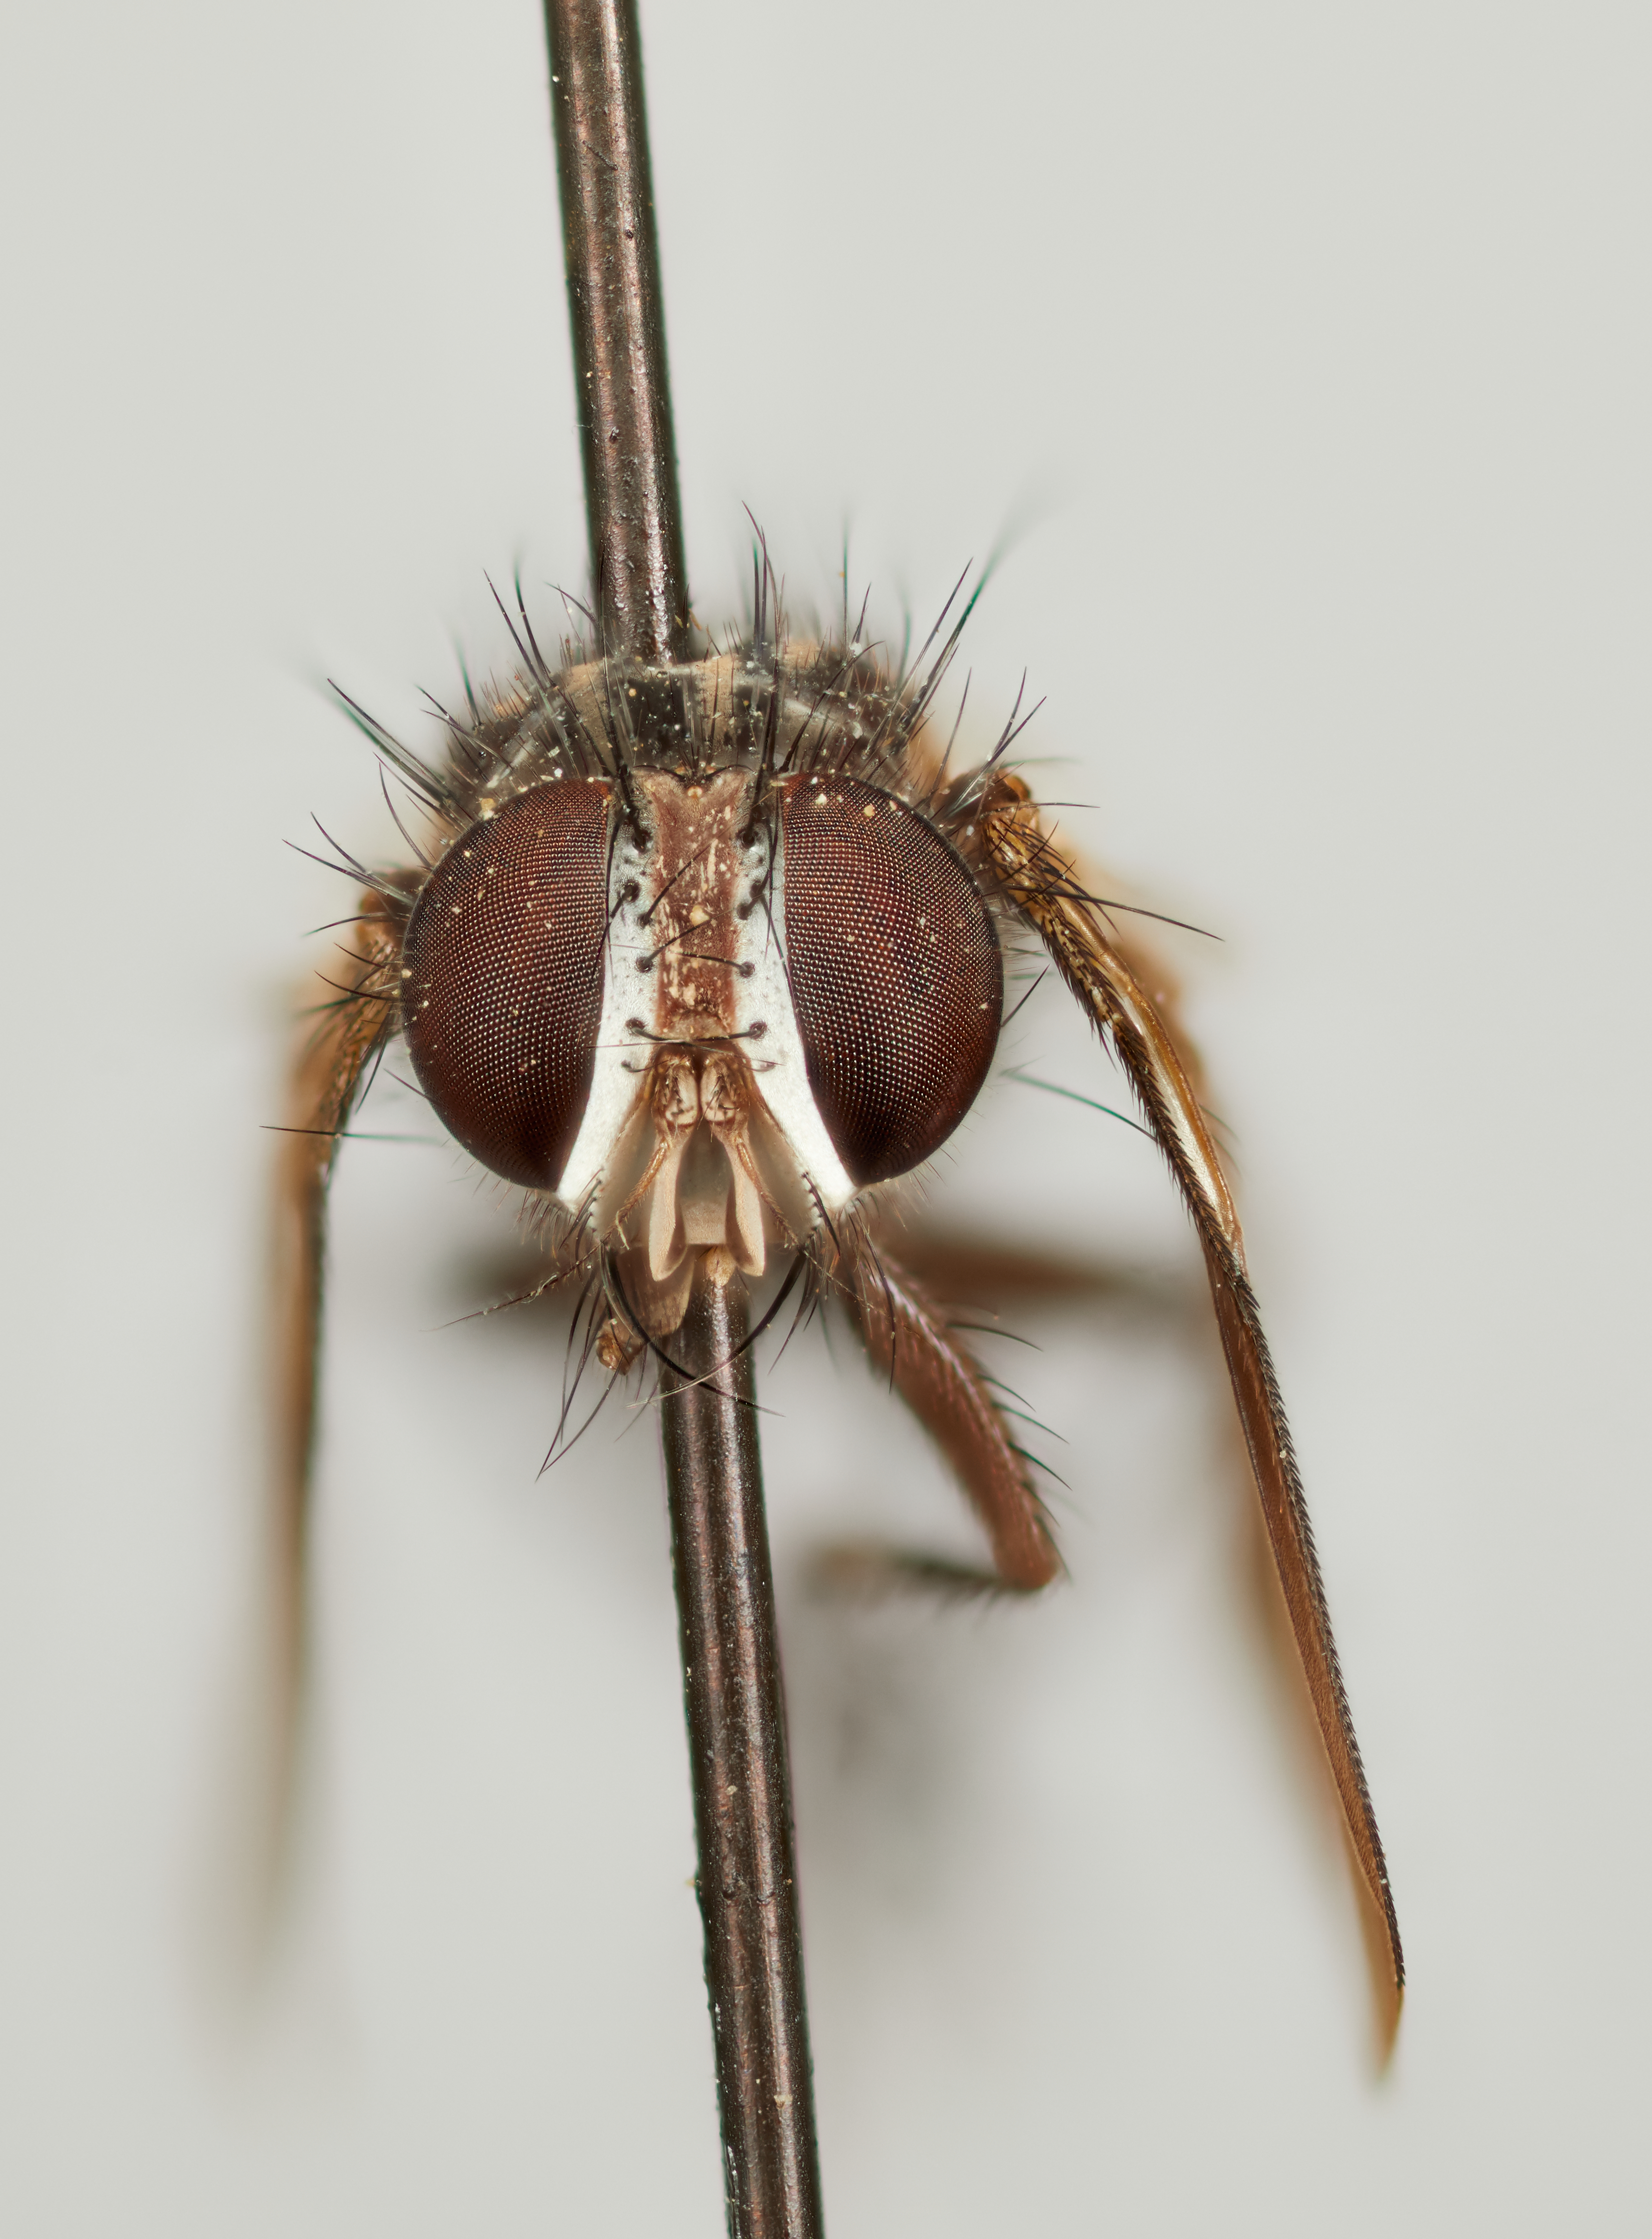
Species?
Mayophorinia angusta
